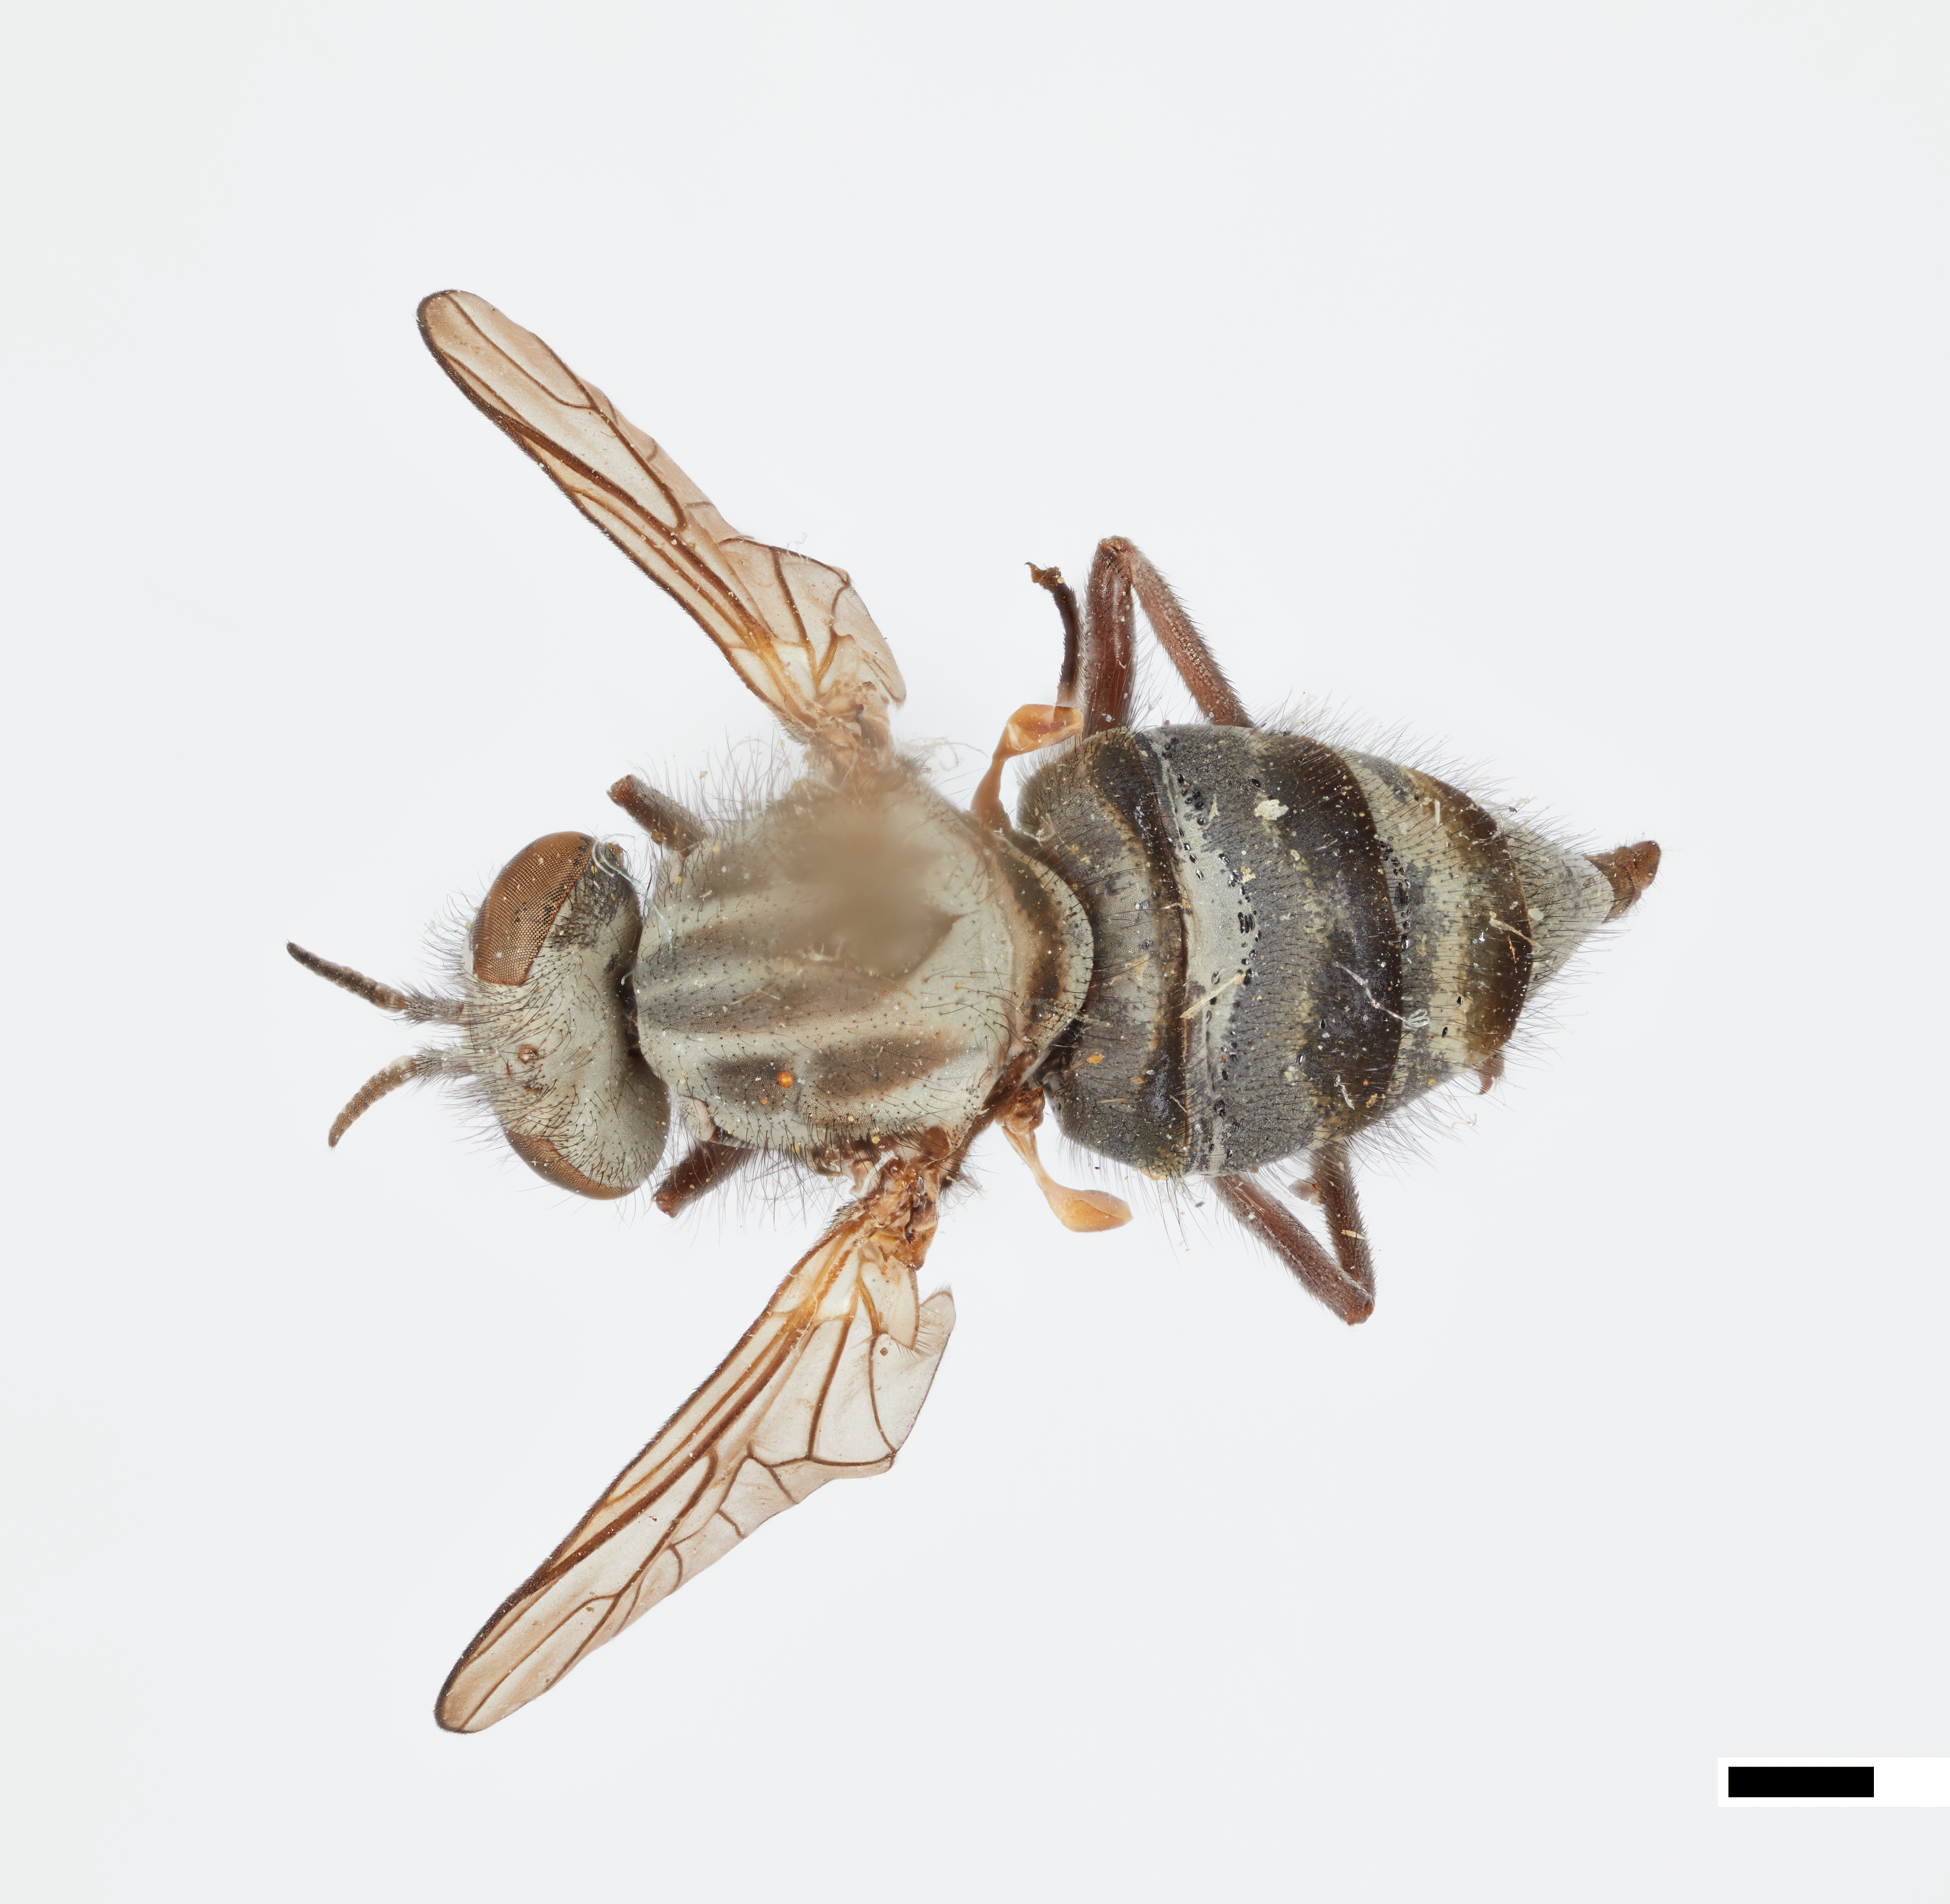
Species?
Glutops bandus
